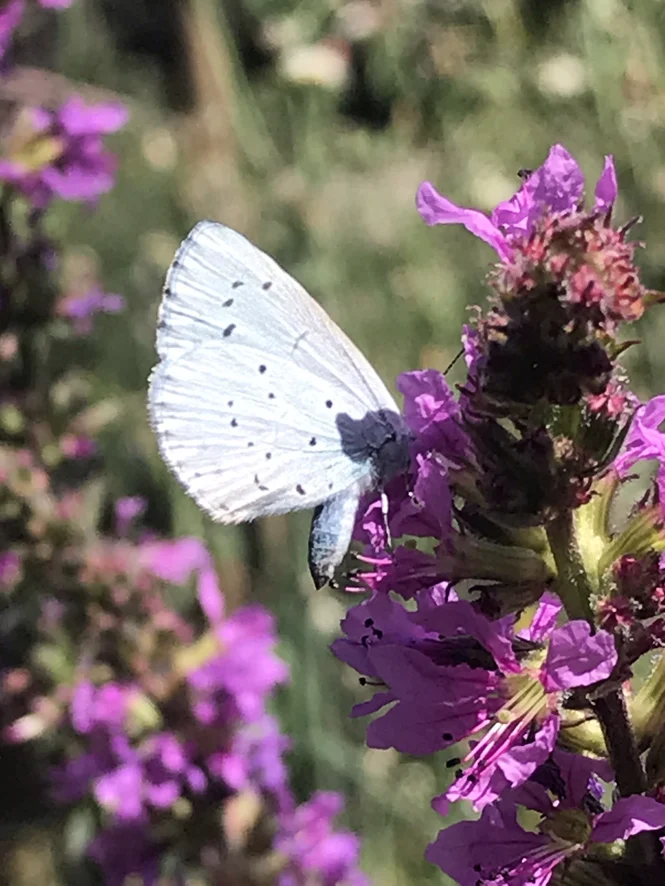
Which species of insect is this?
Celastrina argiolus
